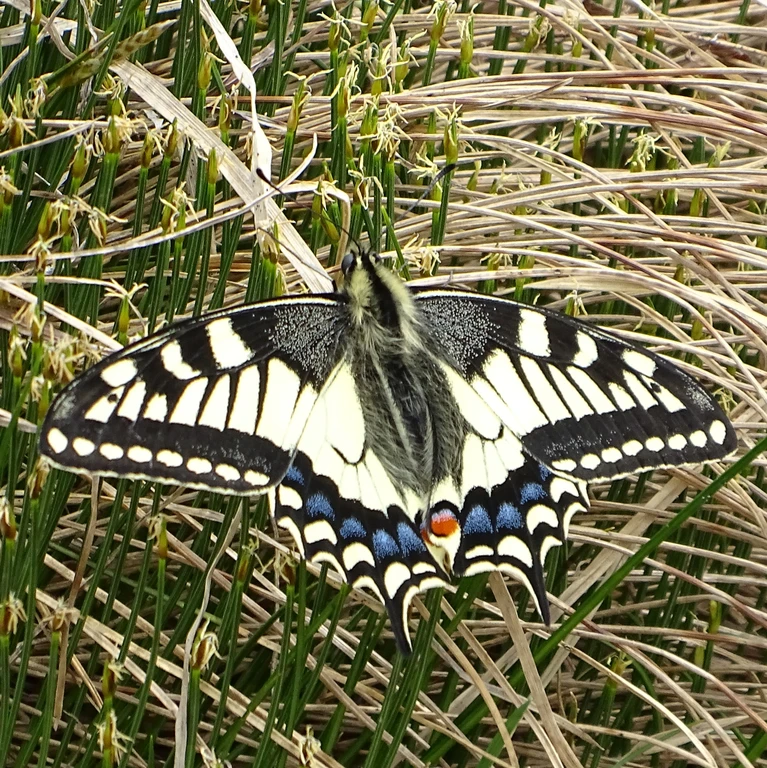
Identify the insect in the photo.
Papilio machaon
